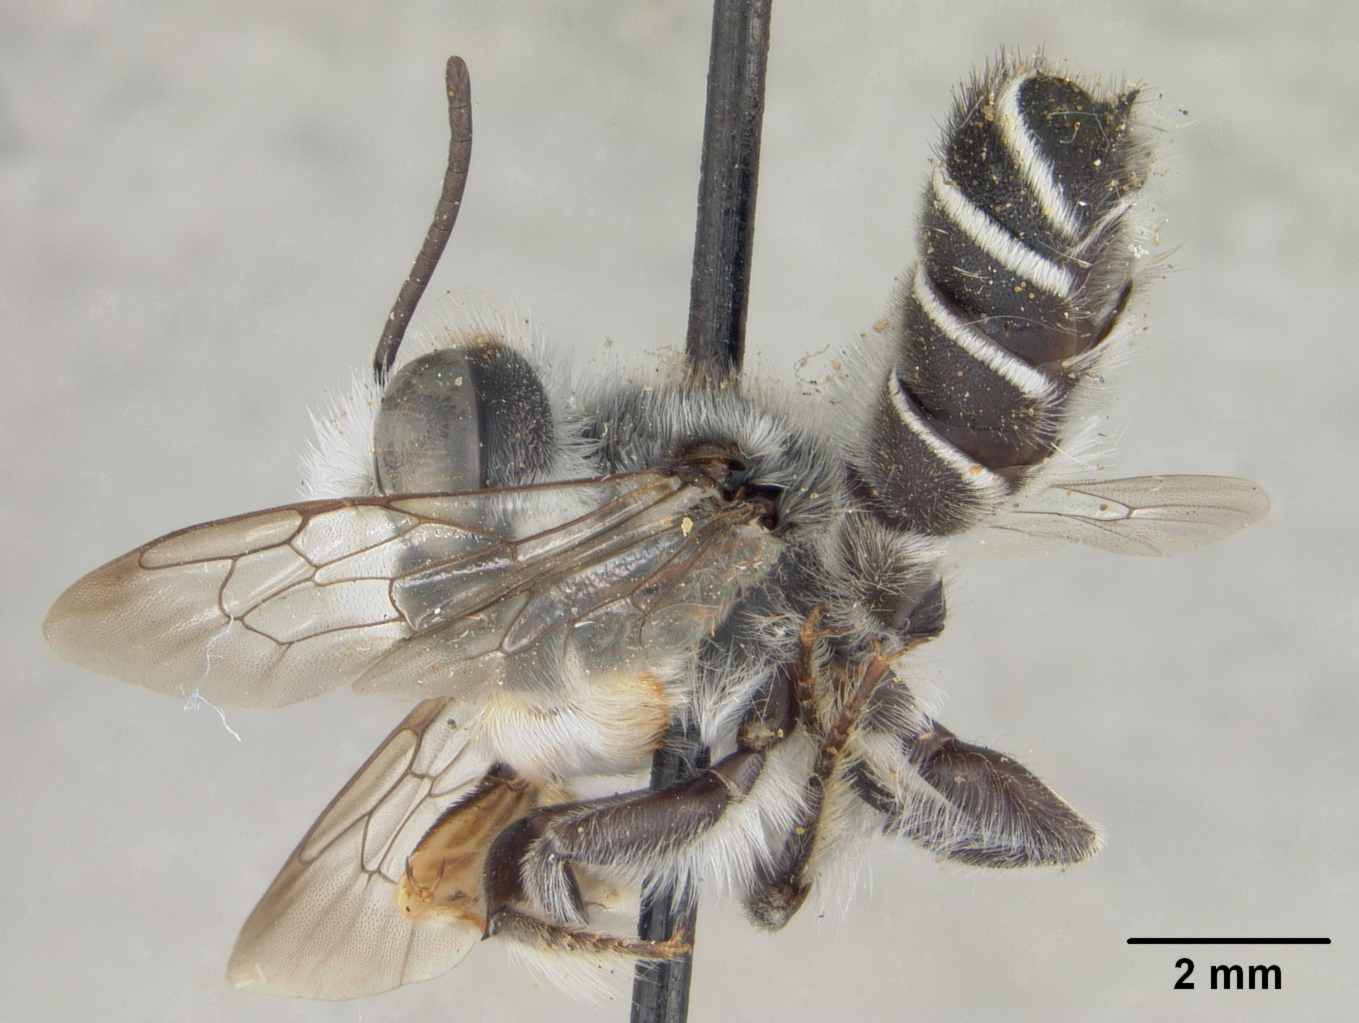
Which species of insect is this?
Megachile howardi
